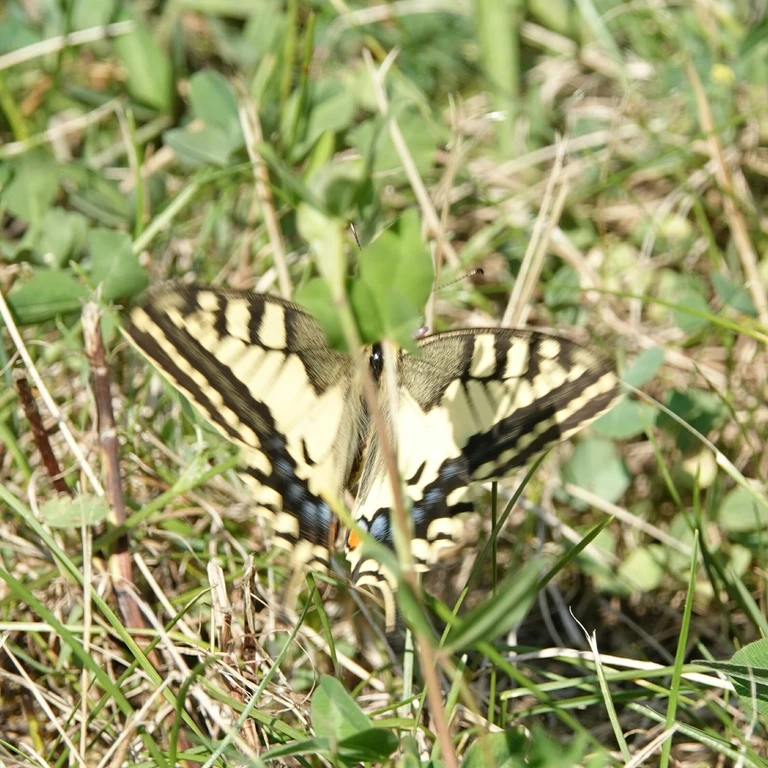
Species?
Papilio machaon
